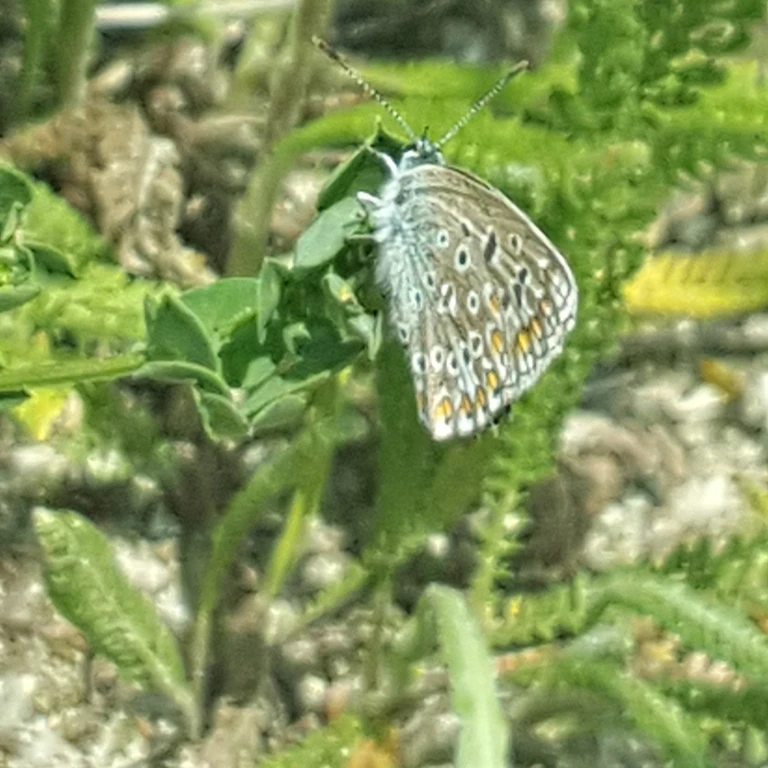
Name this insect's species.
Polyommatus icarus
